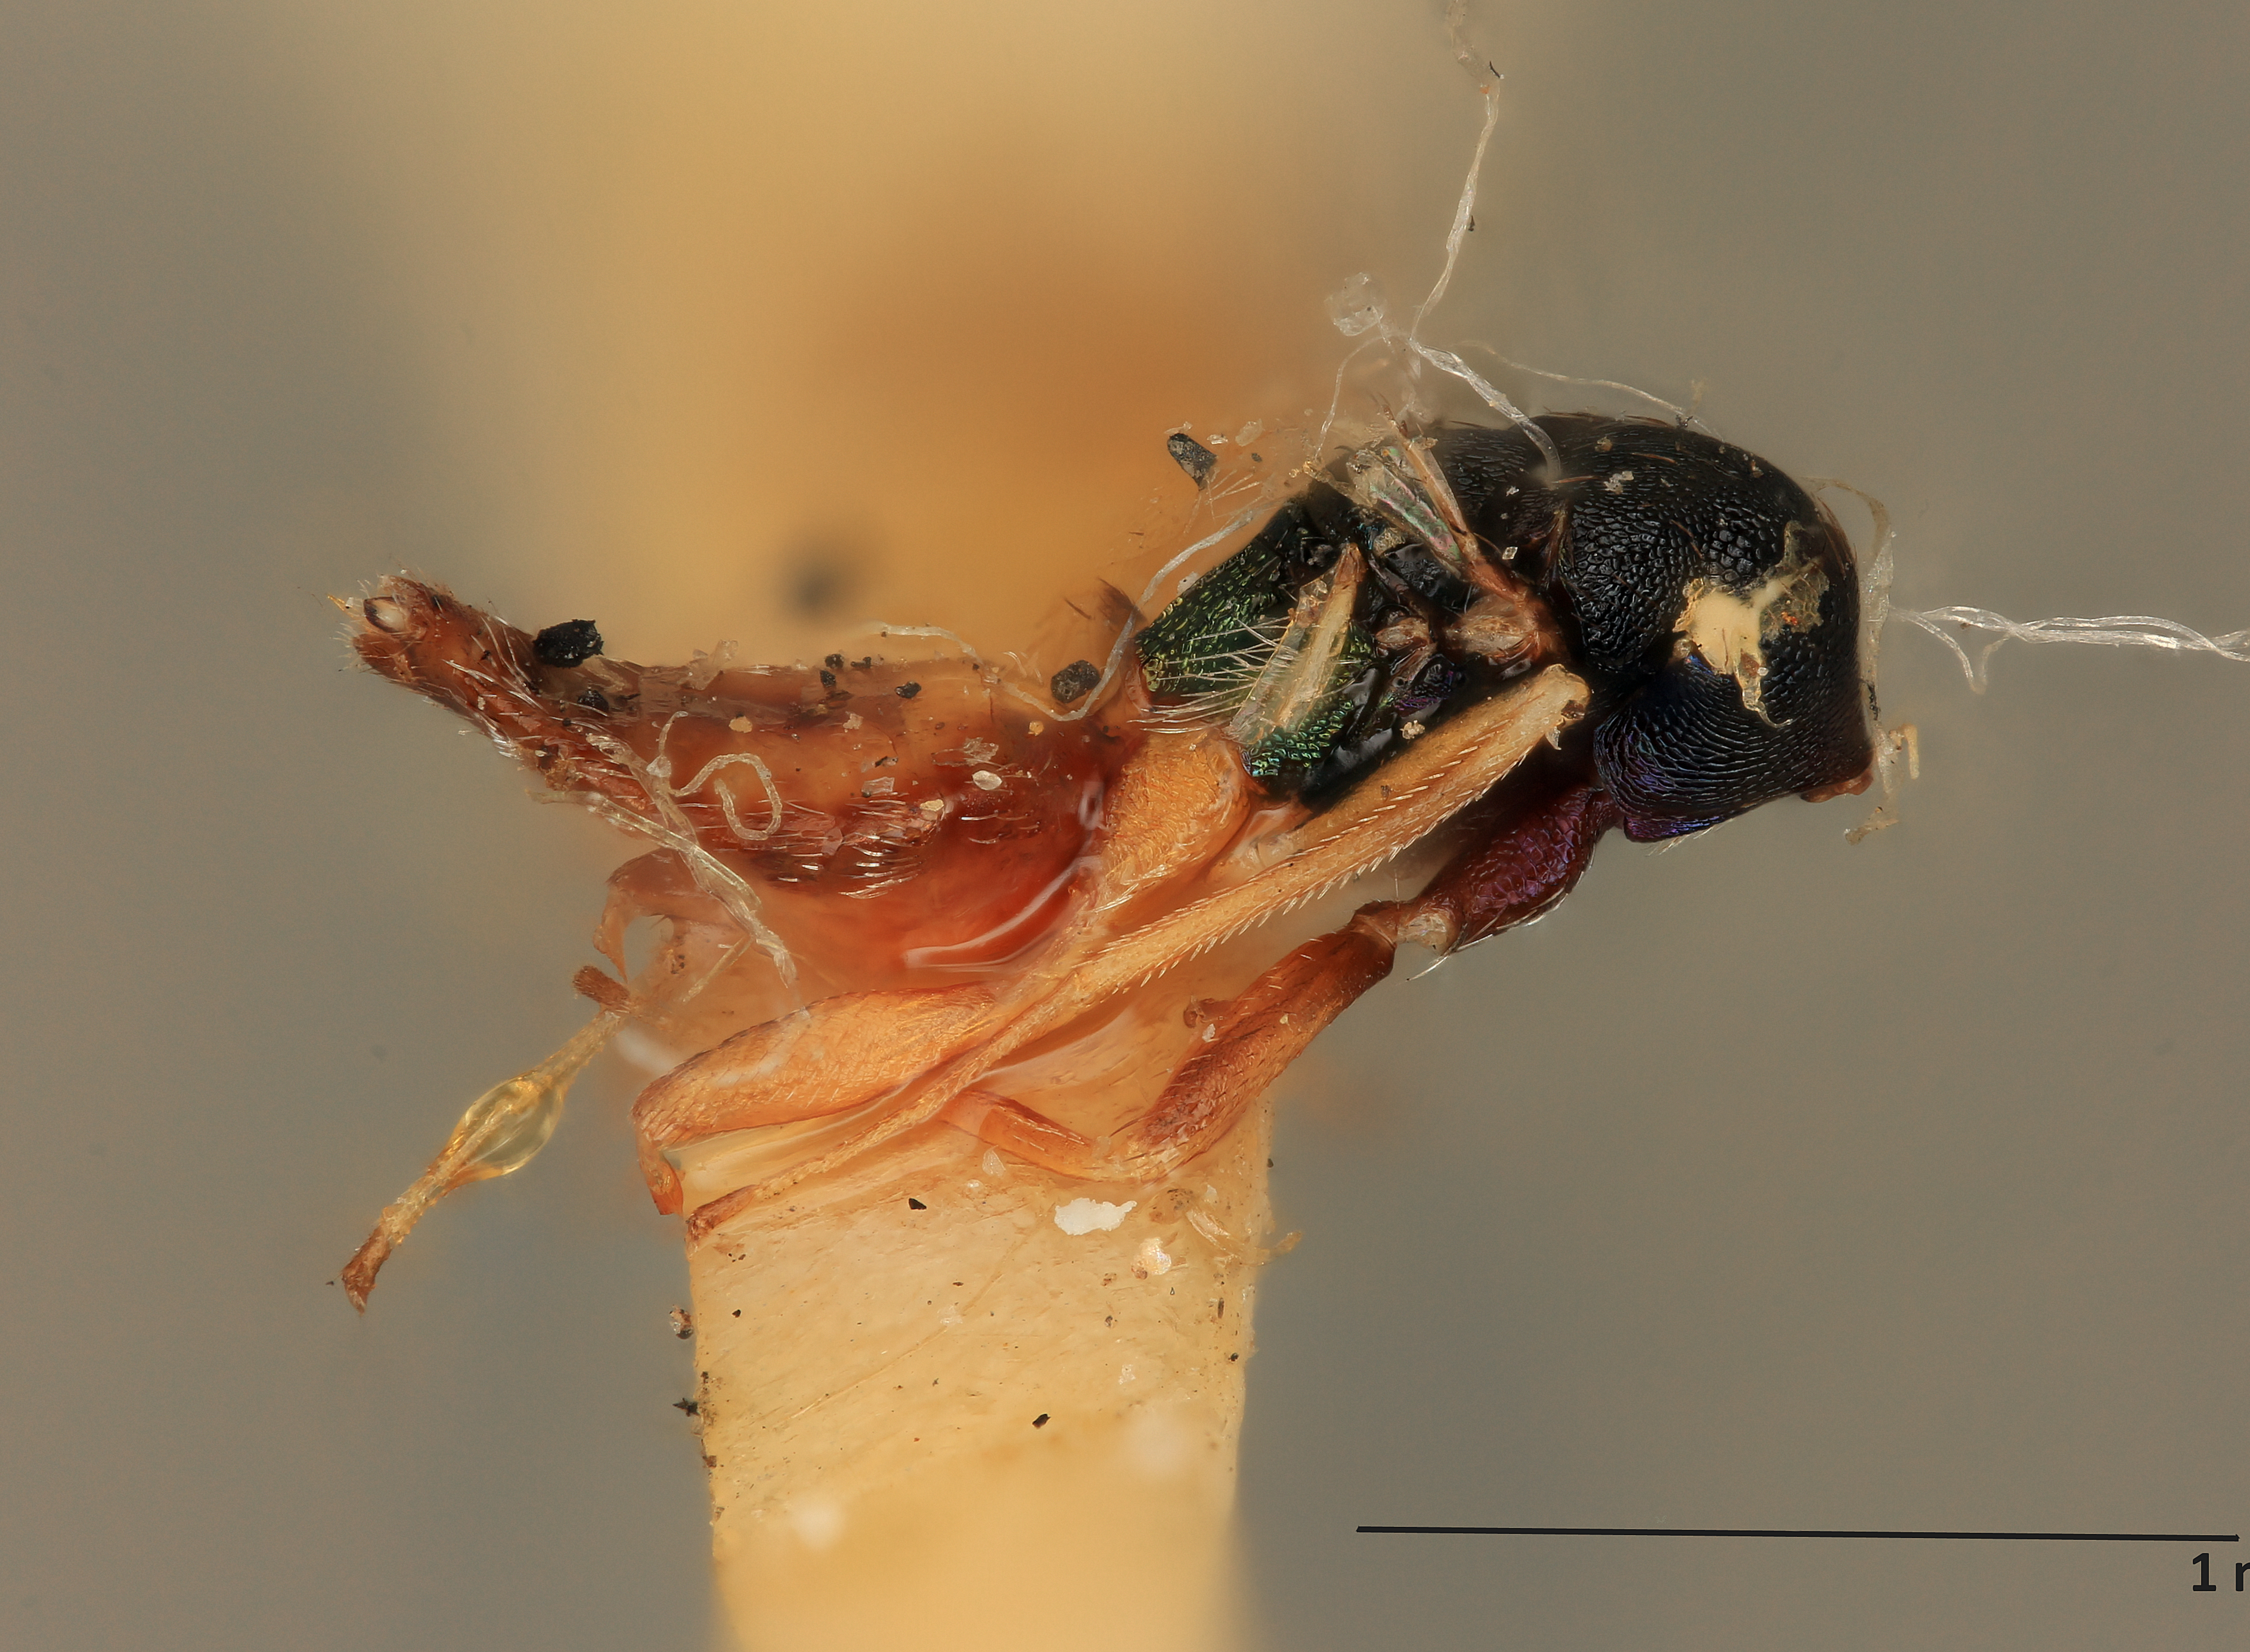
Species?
Hemiptarsenoideus americanus
